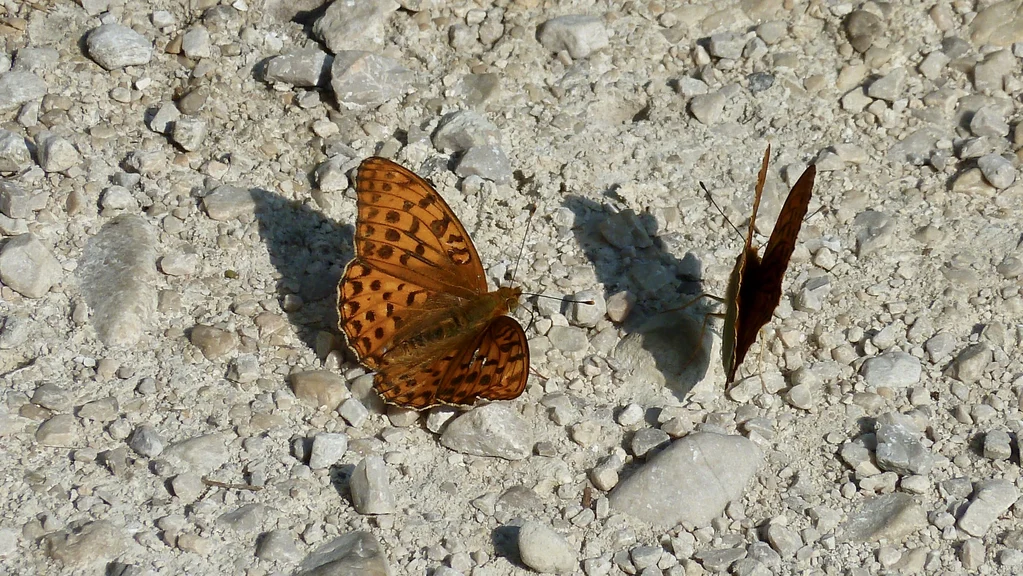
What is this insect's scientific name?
Fabriciana adippe
